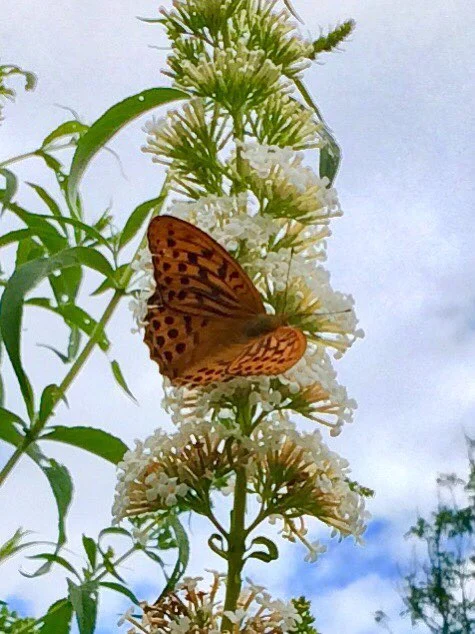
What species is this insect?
Argynnis paphia
